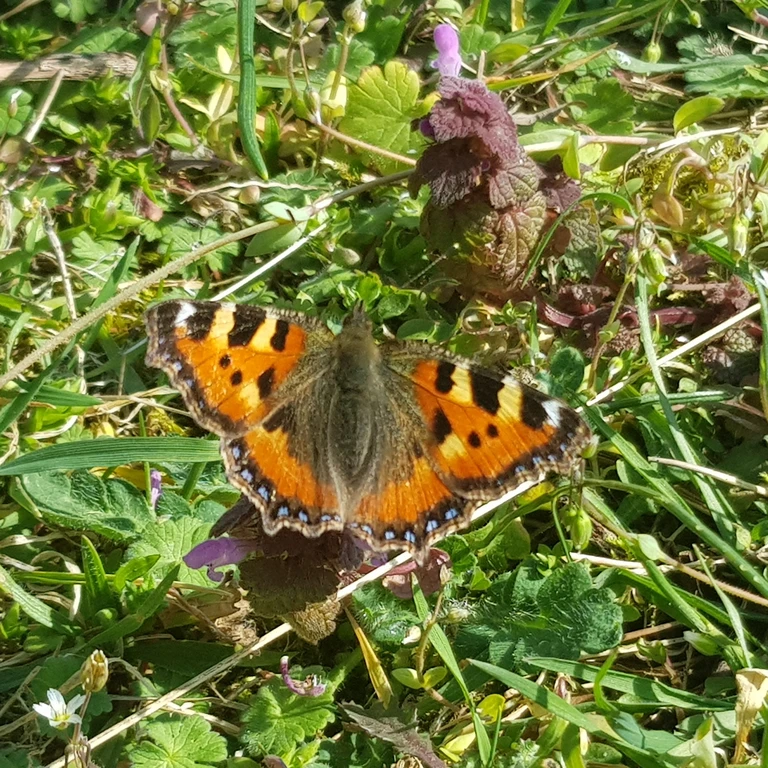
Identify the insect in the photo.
Aglais urticae
